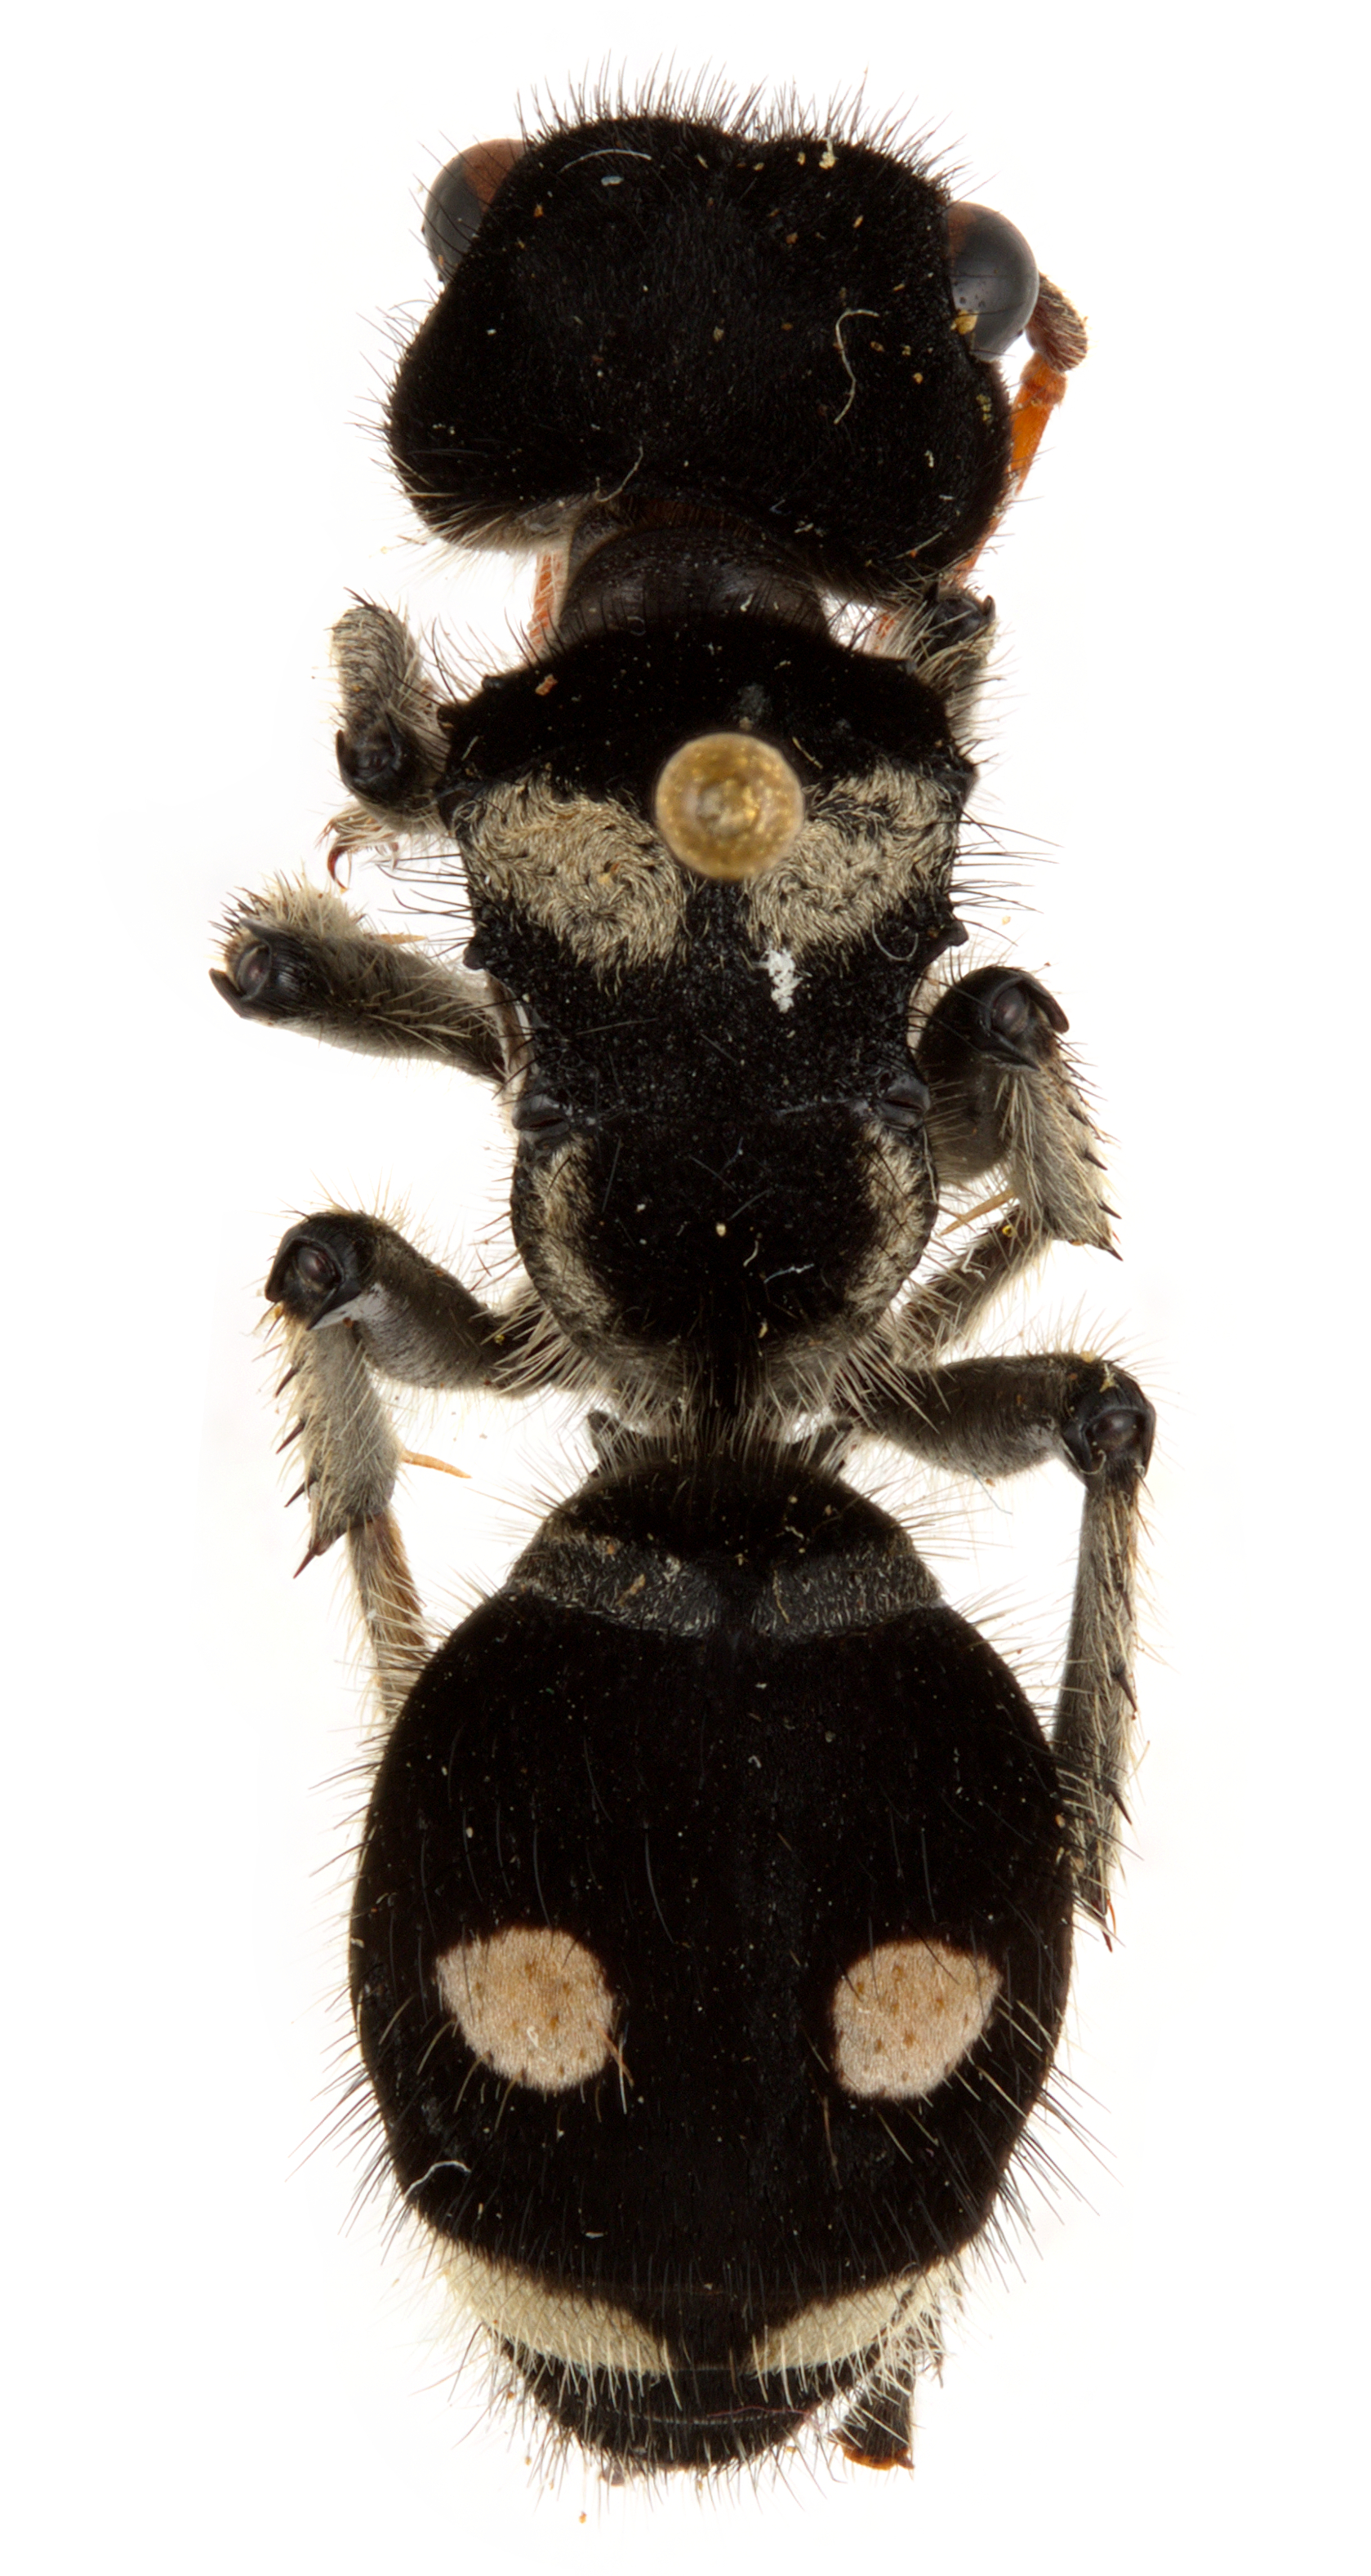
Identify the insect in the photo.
Hoplomutilla xanthocerata
